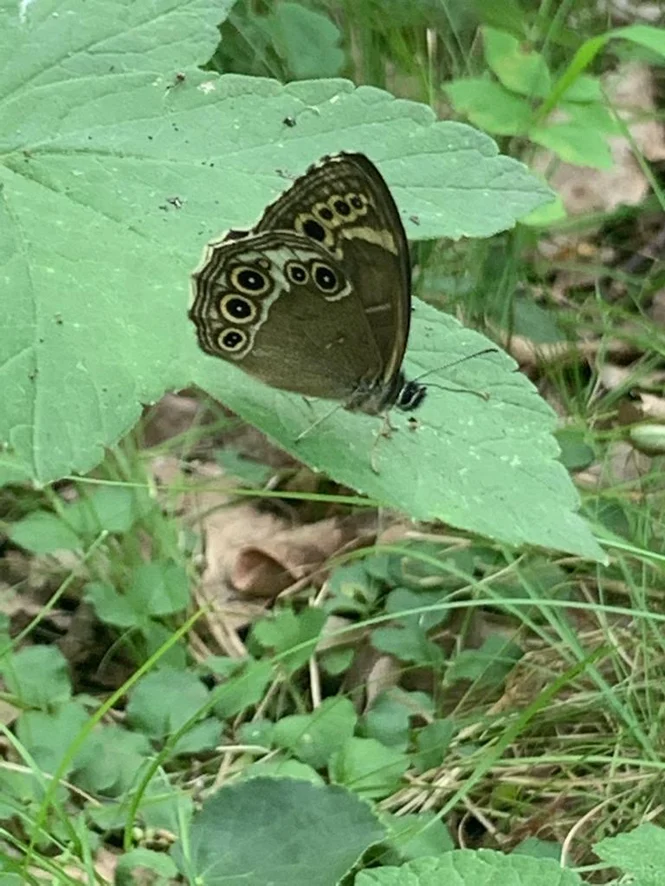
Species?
Lopinga achine (also Pararge achine)
